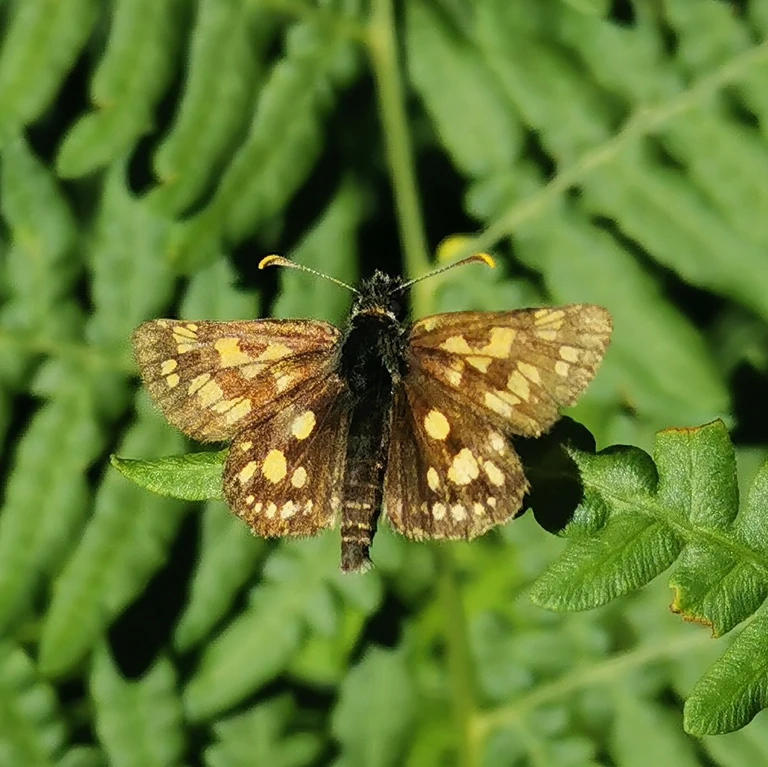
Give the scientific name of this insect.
Carterocephalus palaemon
